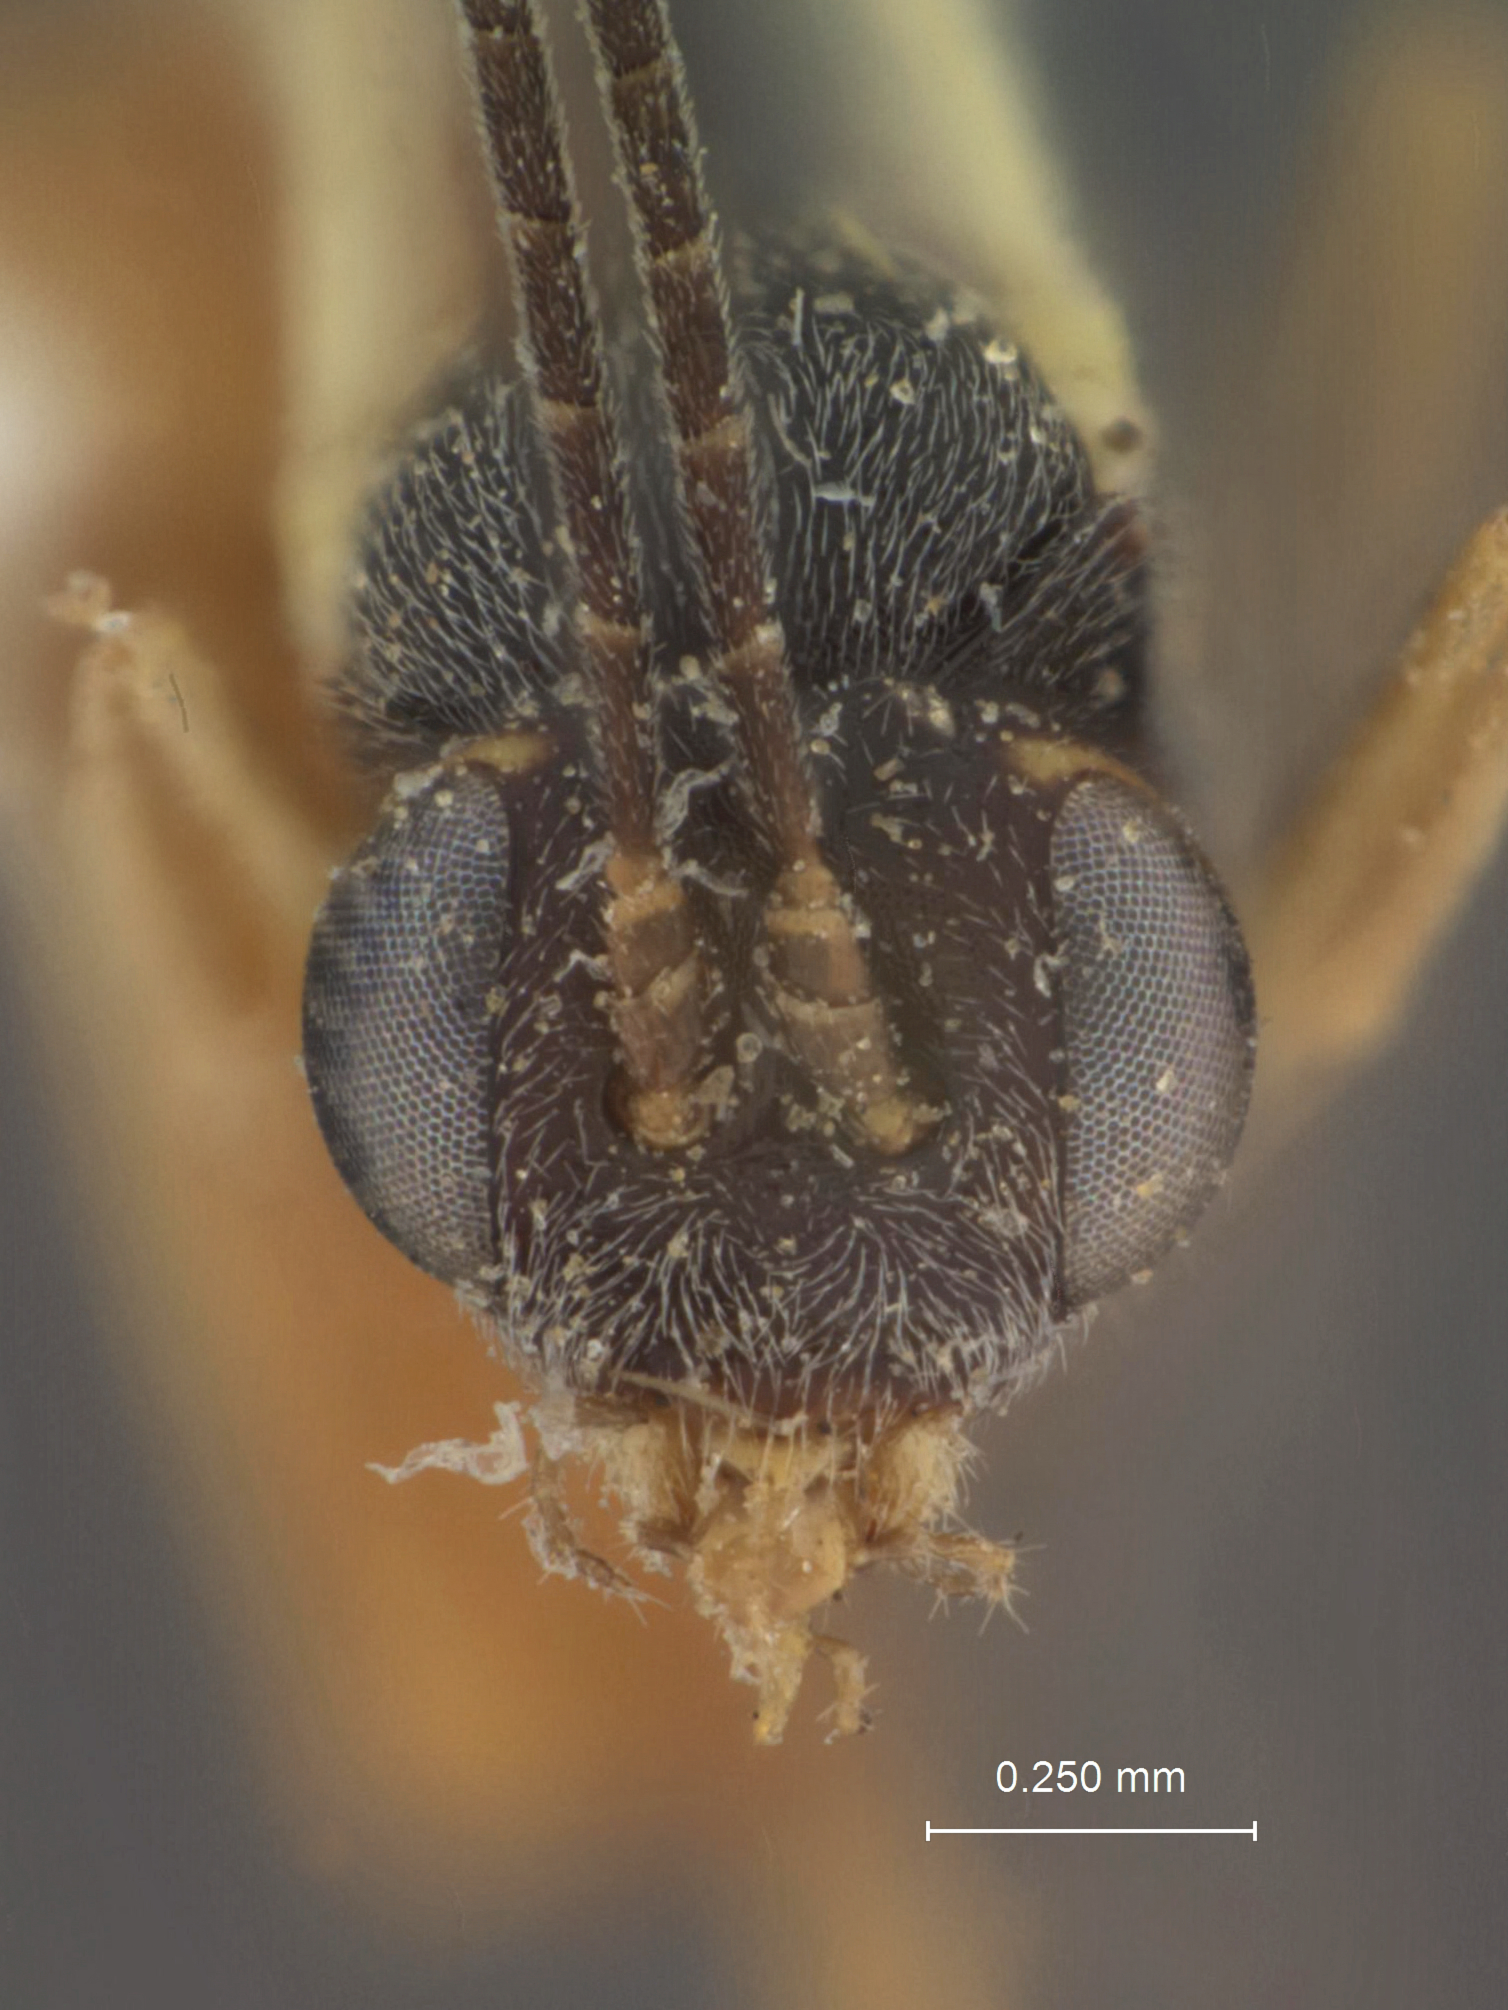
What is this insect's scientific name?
Cremastus indigus
